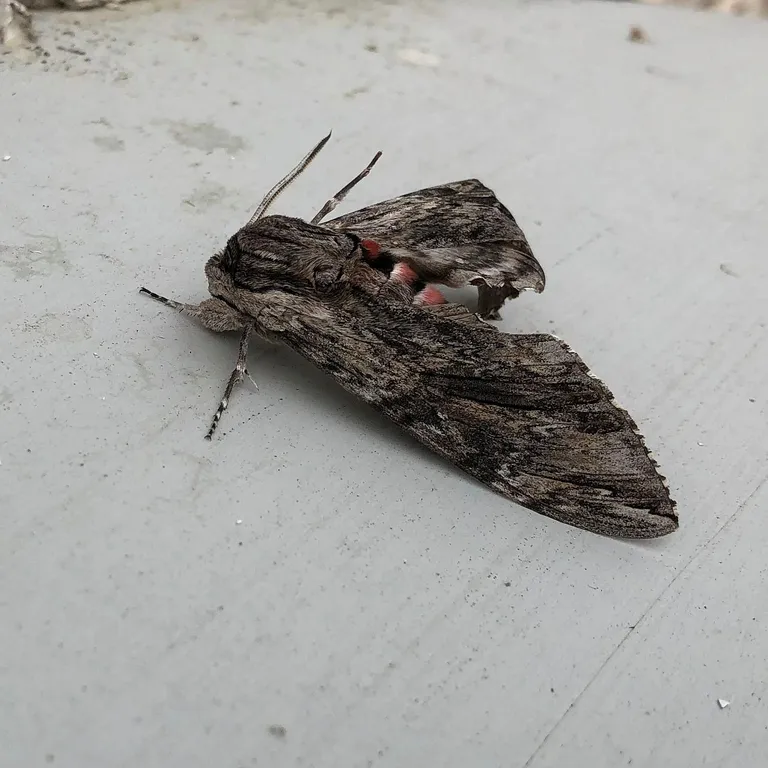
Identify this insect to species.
Agrius convolvuli
